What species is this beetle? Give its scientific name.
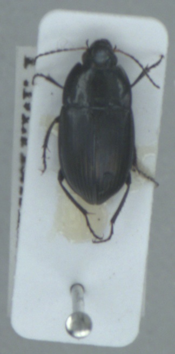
Amara ovata
